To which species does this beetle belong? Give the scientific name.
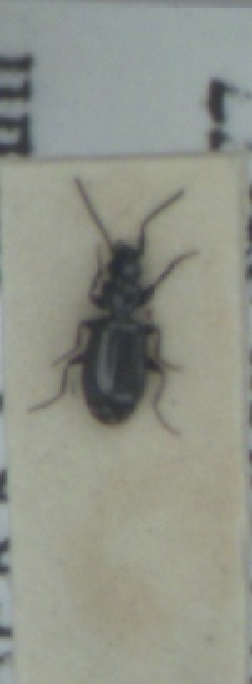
Microlestes maurus
